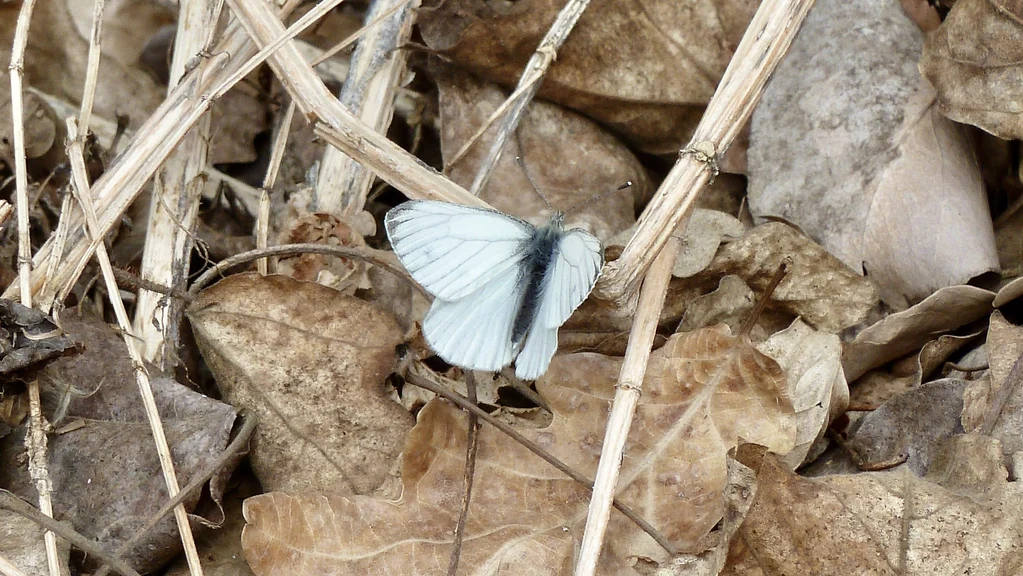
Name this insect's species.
Pieris napi
